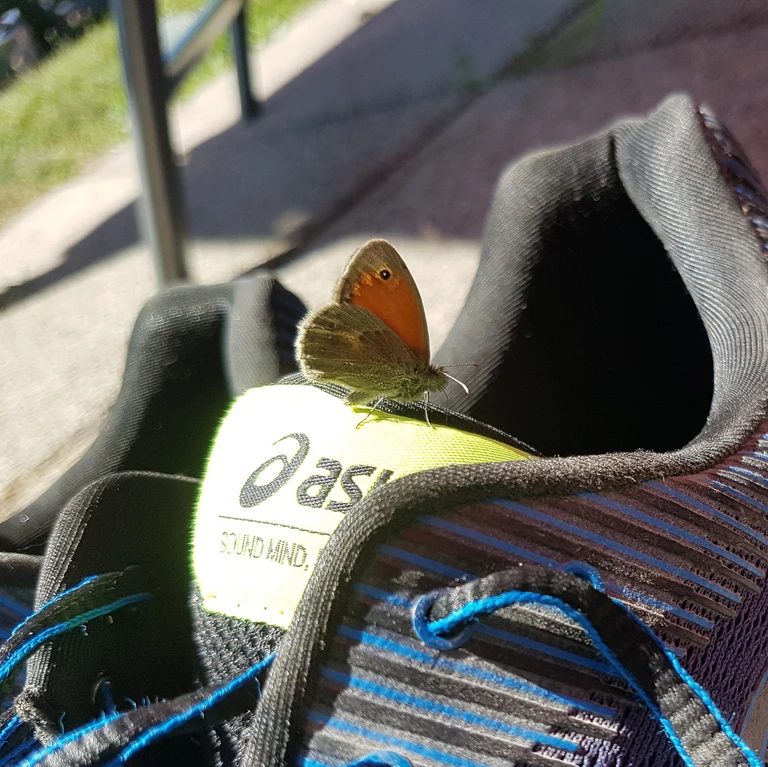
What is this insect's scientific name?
Coenonympha pamphilus
